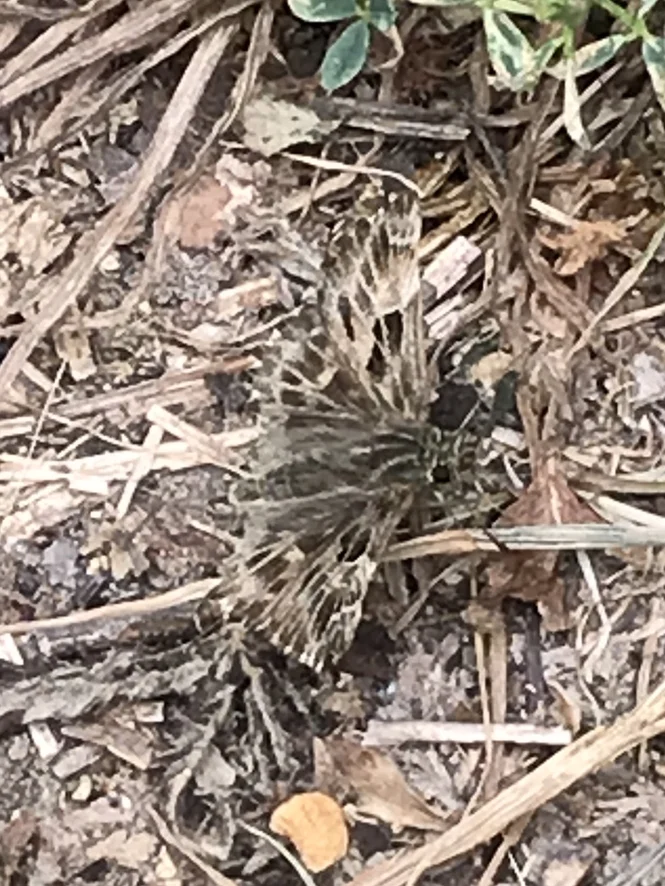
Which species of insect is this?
Carcharodus alceae
